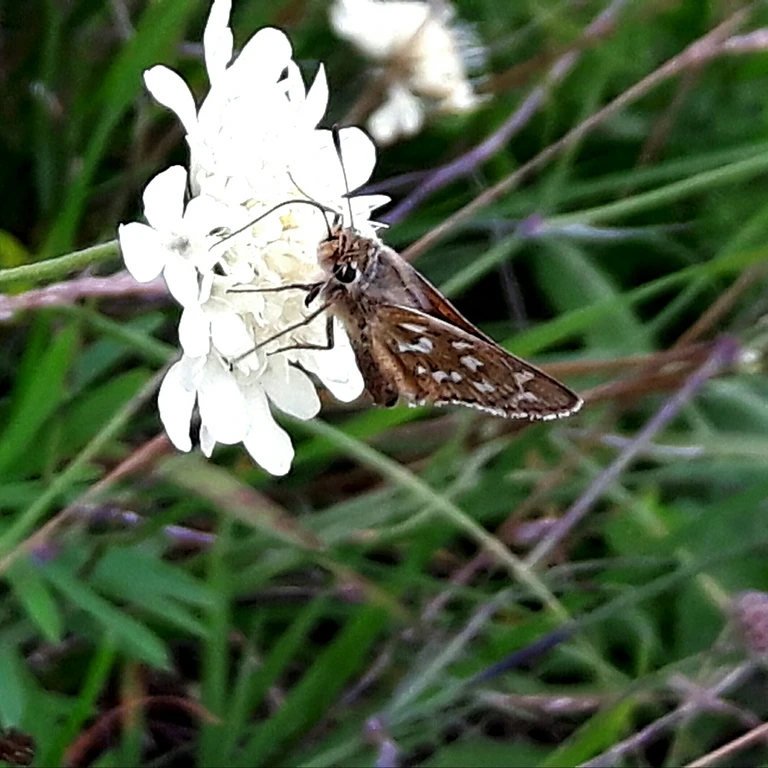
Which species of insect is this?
Hesperia comma
